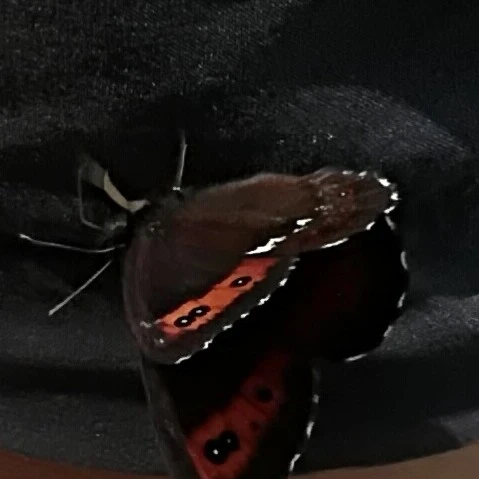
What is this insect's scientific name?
Erebia ligea
